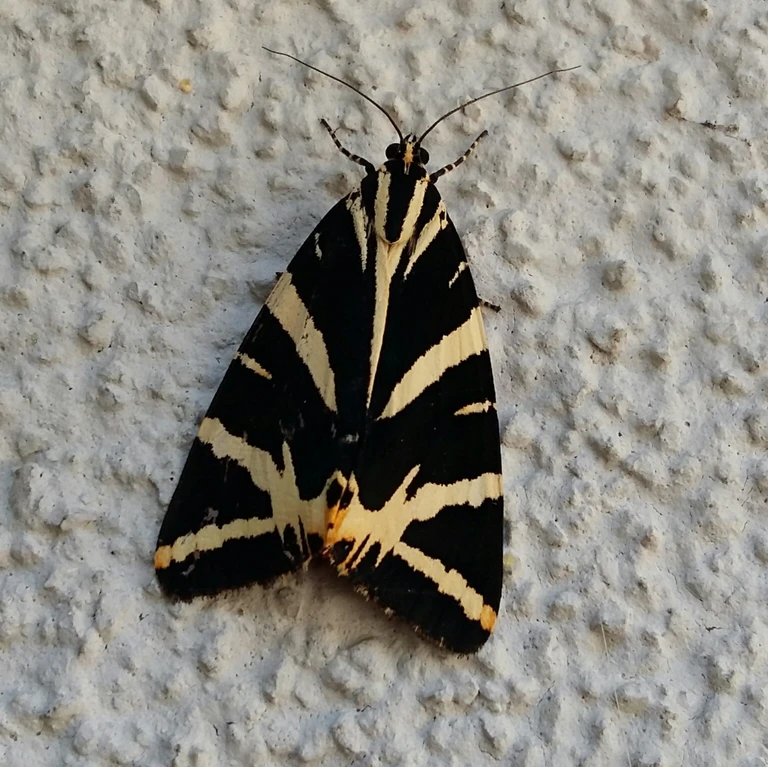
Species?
Euplagia quadripunctaria
